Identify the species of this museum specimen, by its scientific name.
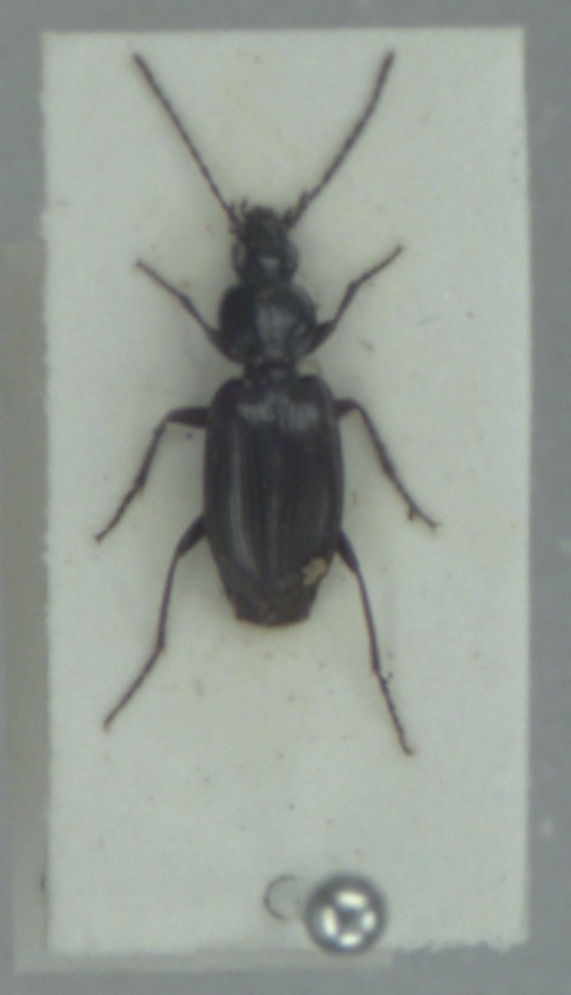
Agonum fuliginosum
